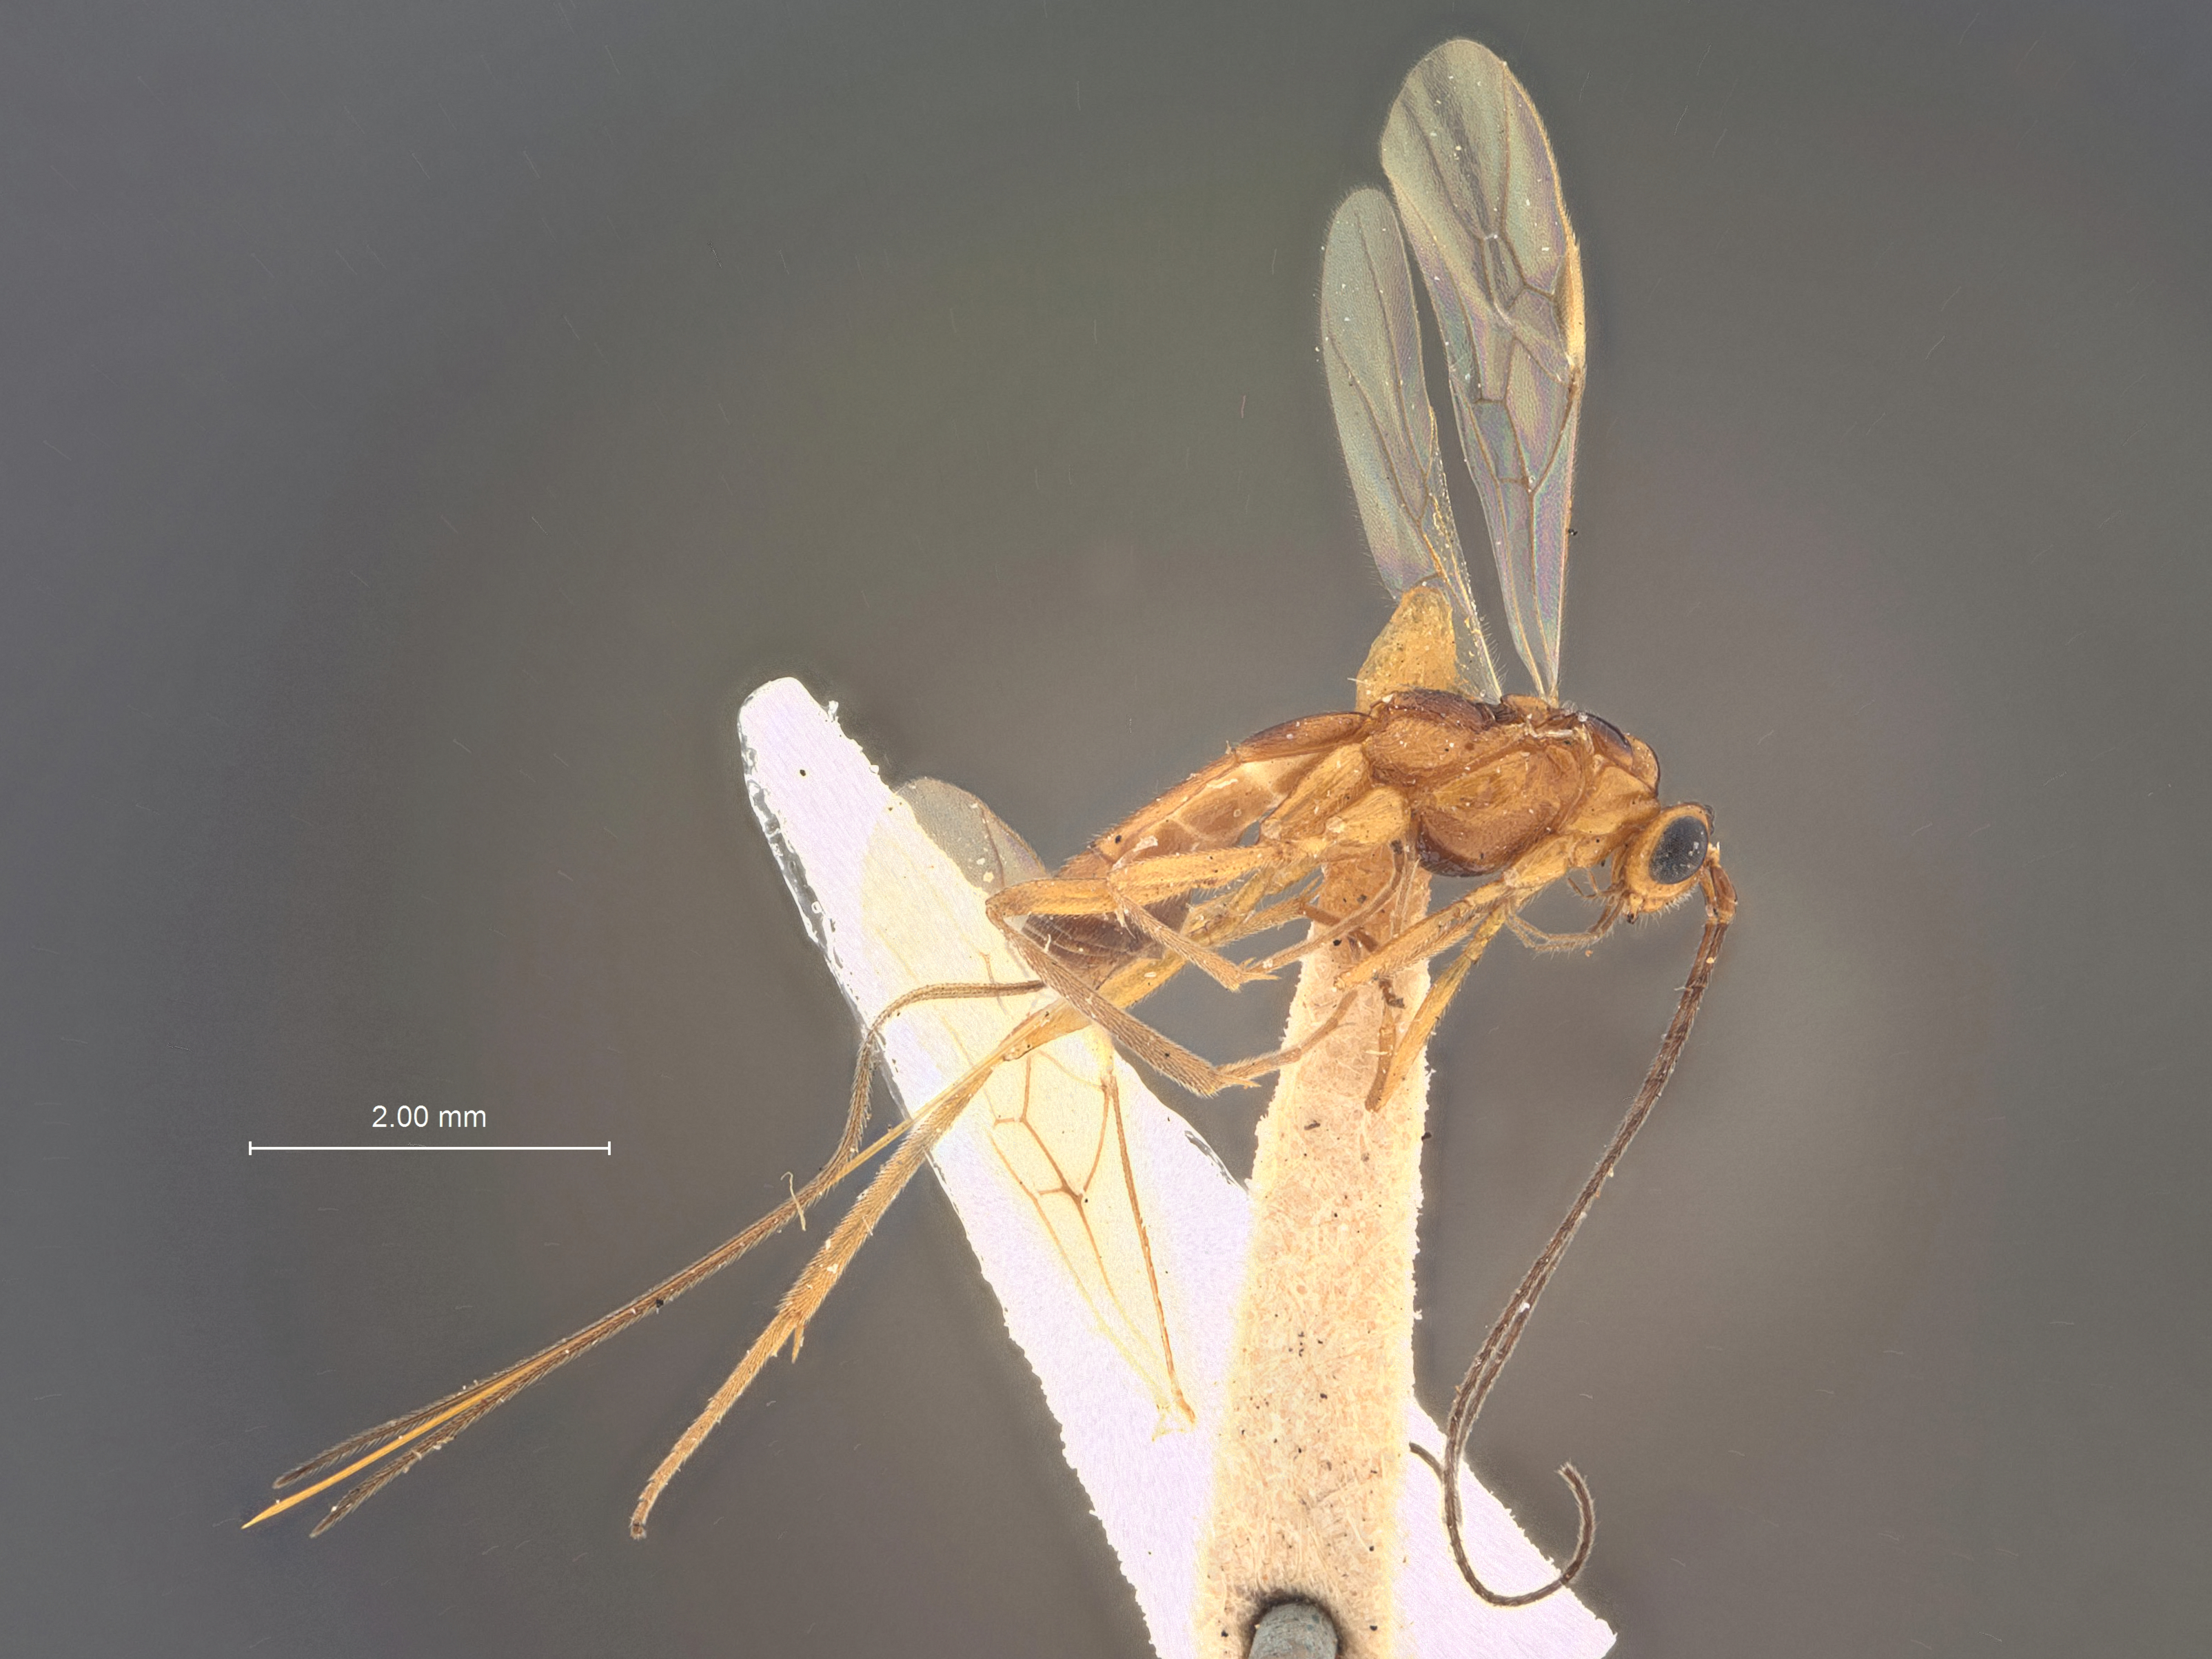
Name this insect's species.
Macrocentrus nigripectus
